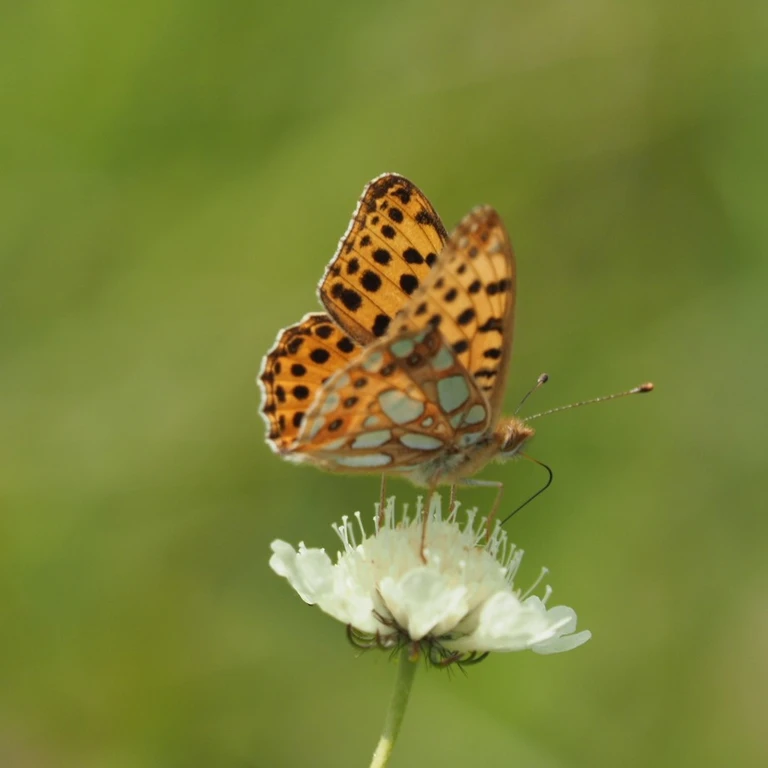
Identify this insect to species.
Issoria lathonia
